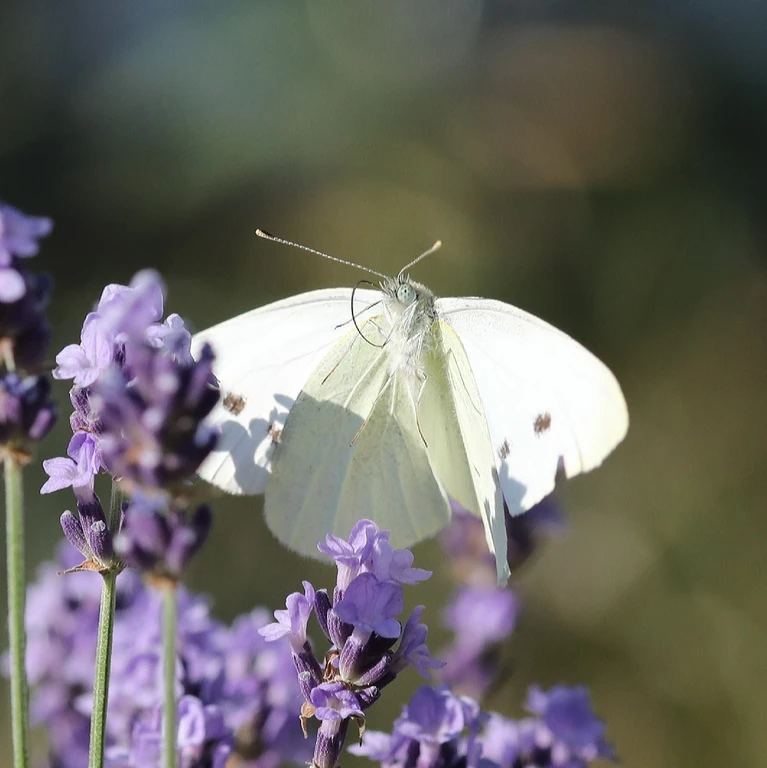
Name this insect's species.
Pieris rapae
